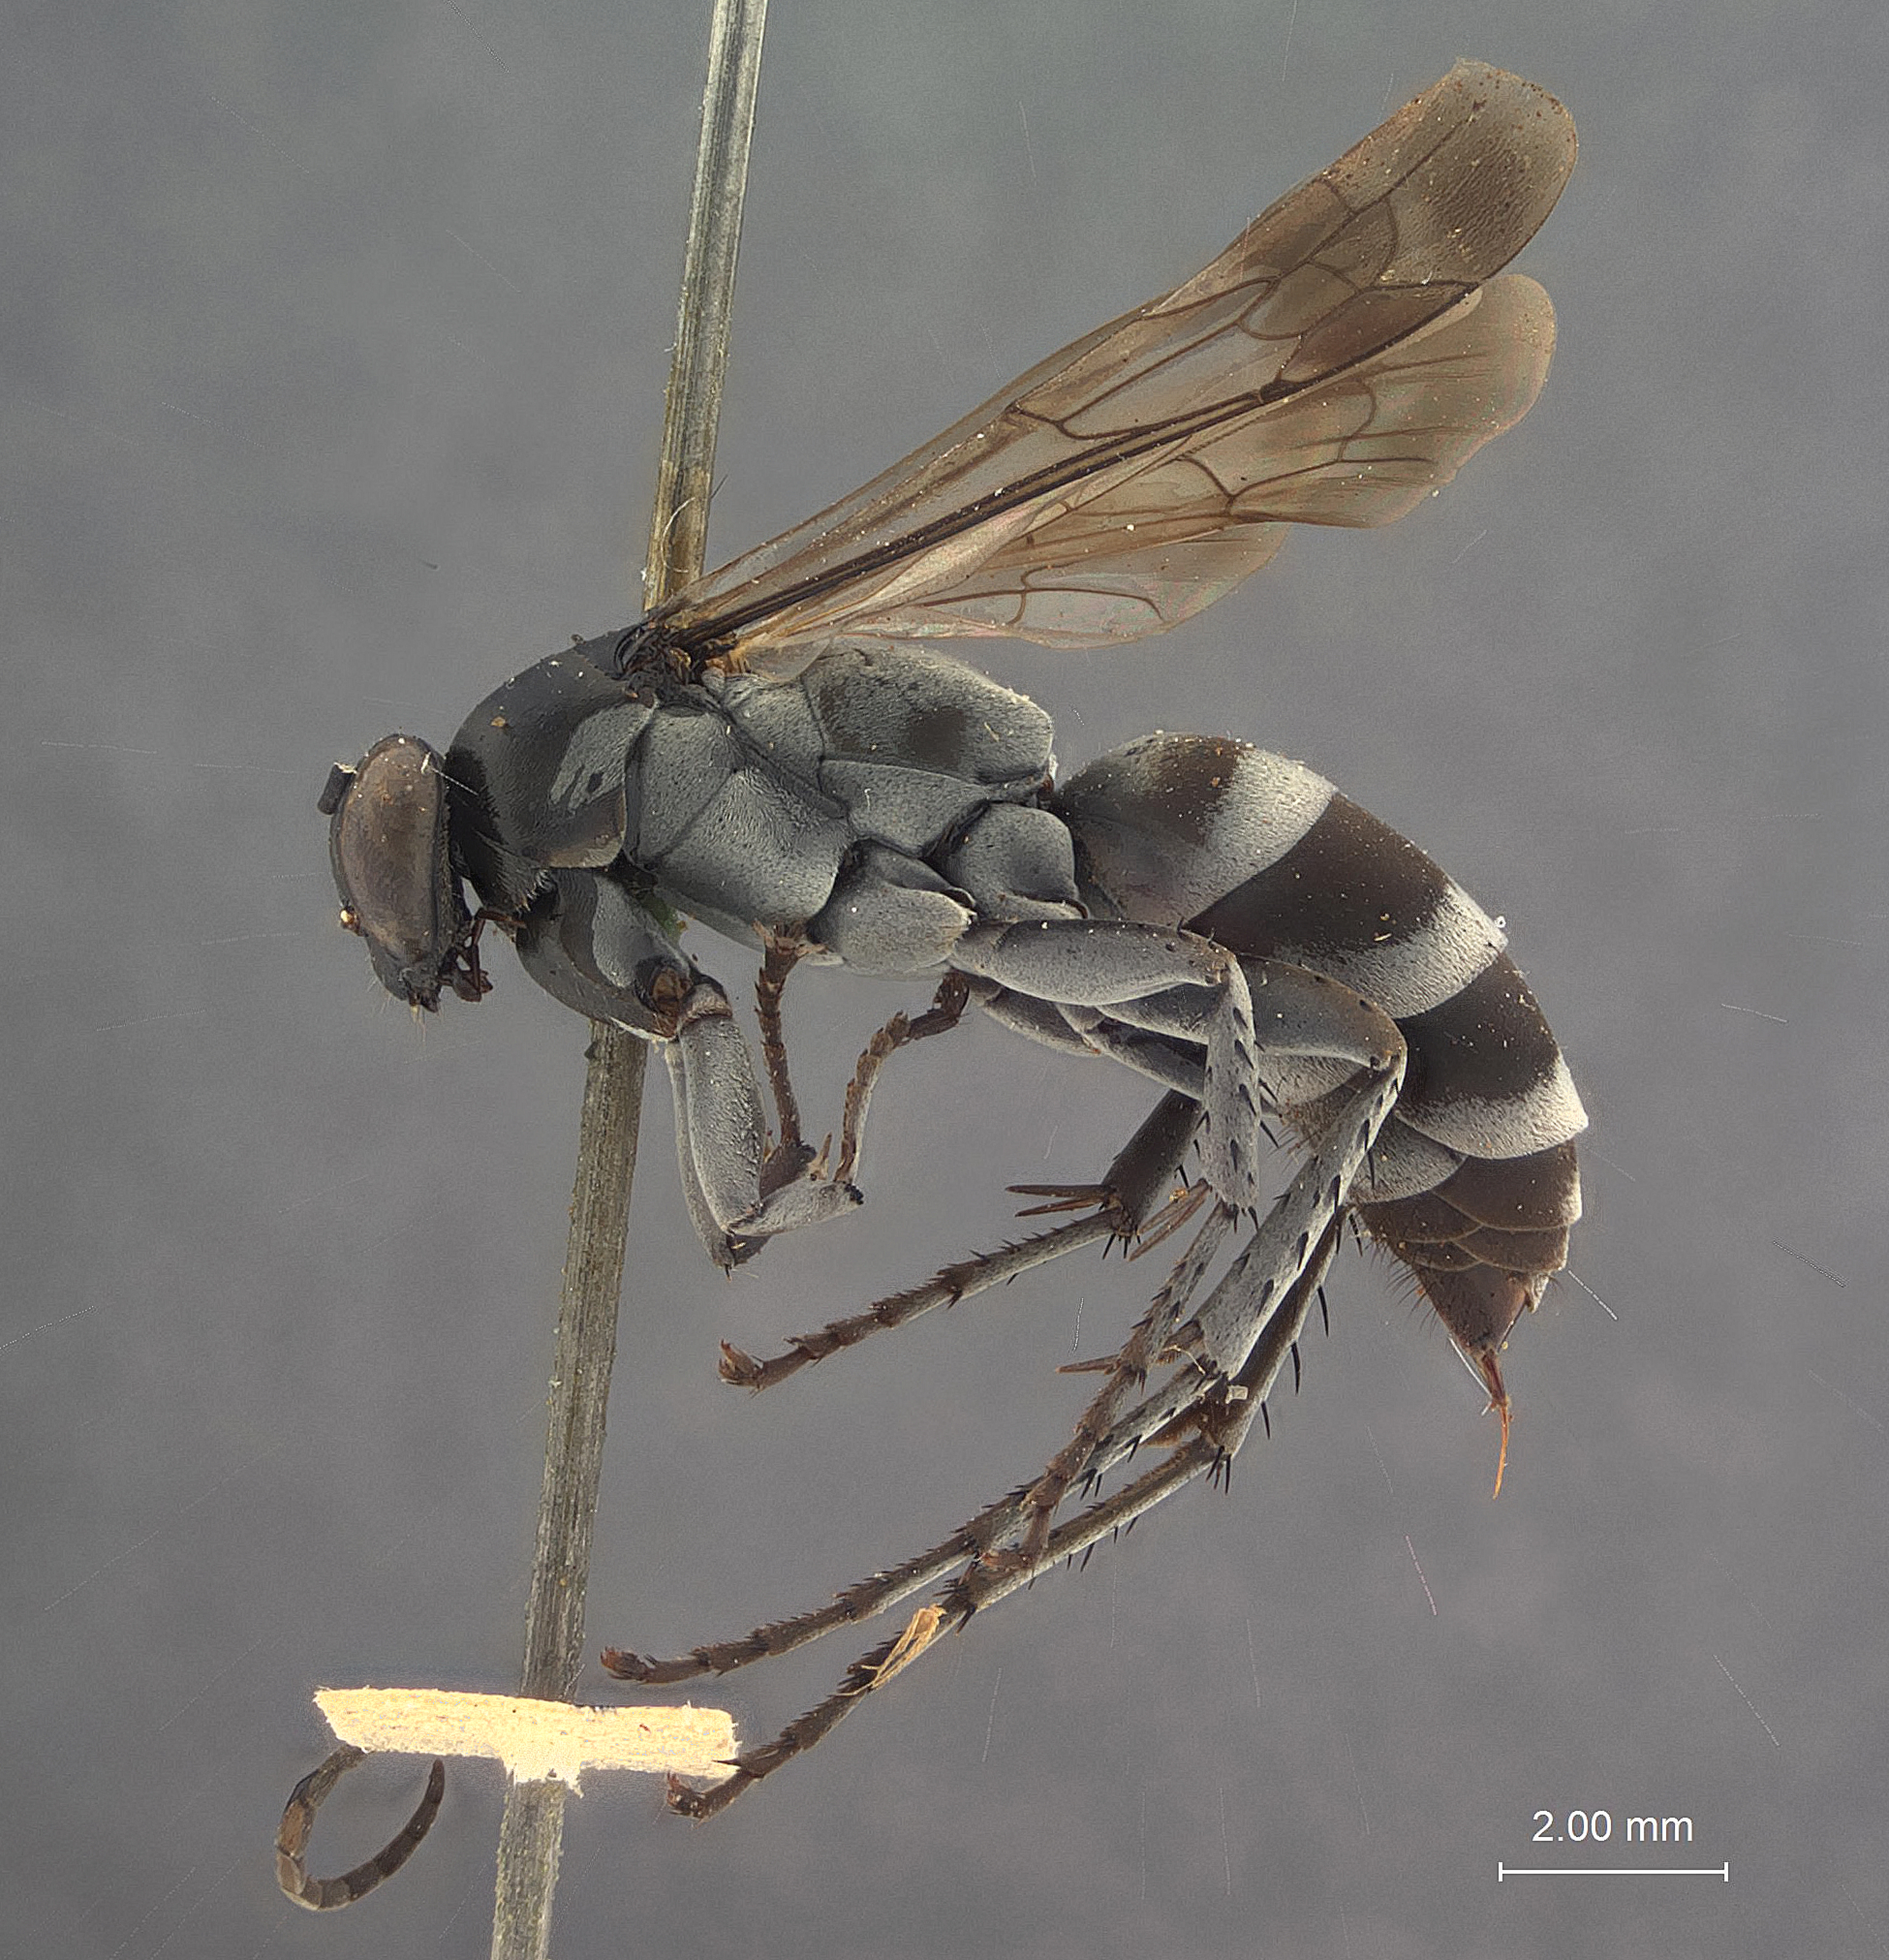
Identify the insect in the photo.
Ferreola bakeri
